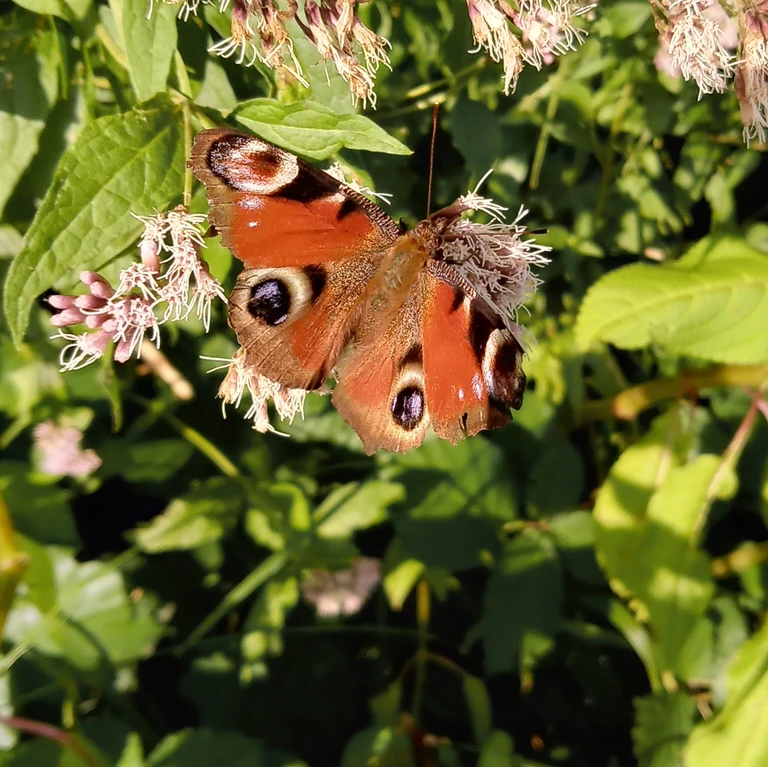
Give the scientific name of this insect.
Aglais io
